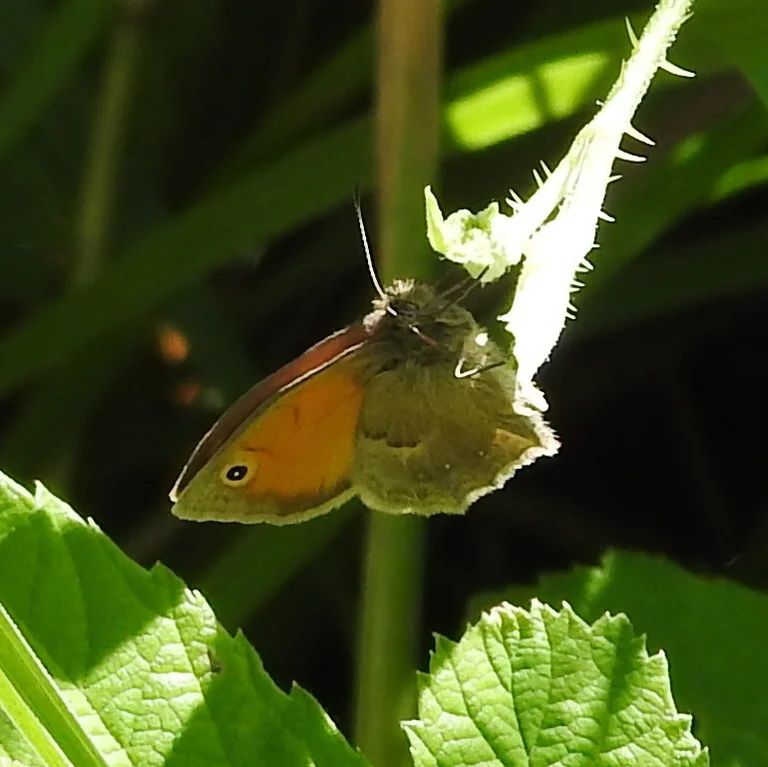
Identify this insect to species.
Coenonympha pamphilus
